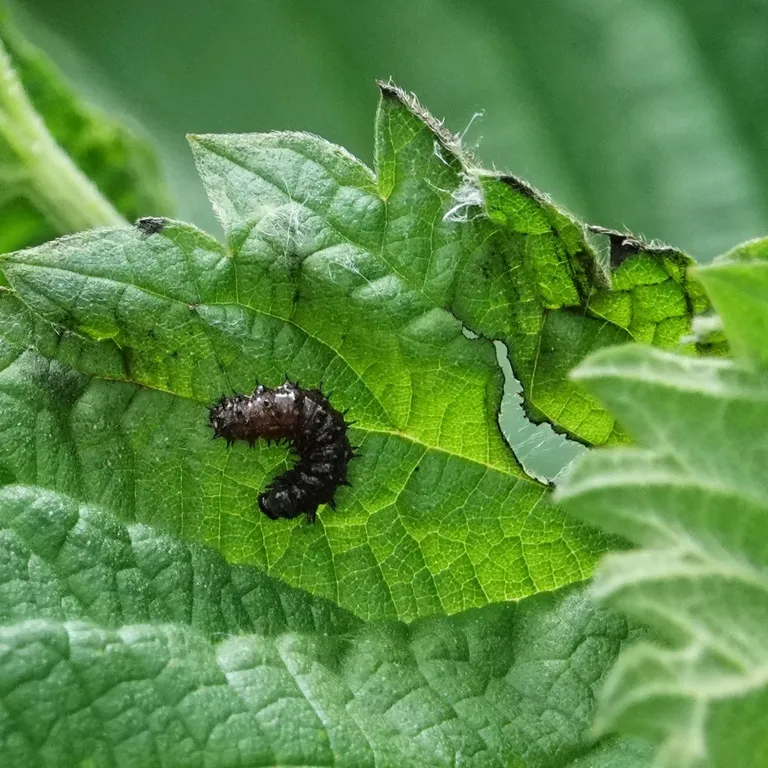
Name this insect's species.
Vanessa atalanta
